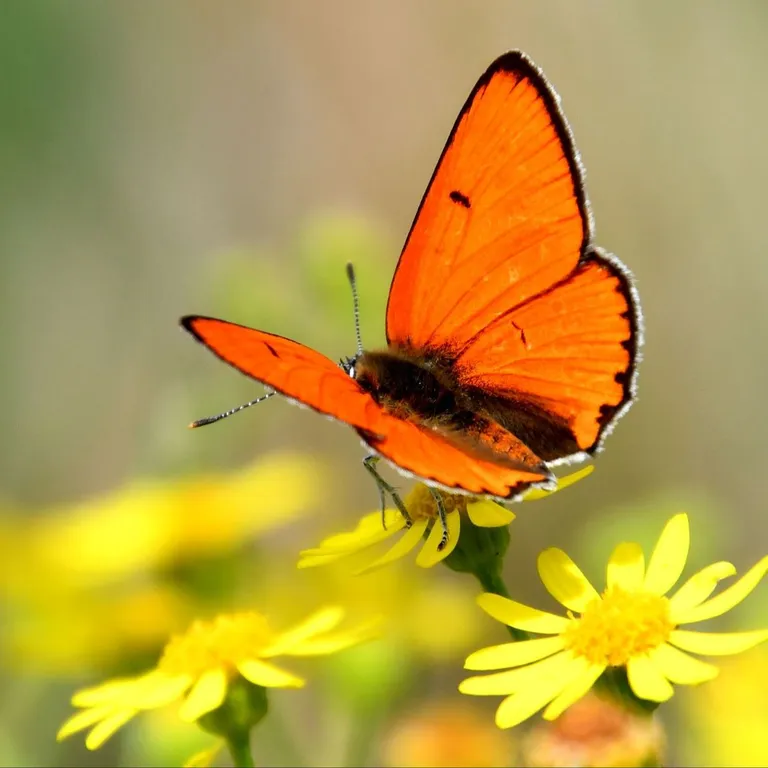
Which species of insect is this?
Lycaena dispar
